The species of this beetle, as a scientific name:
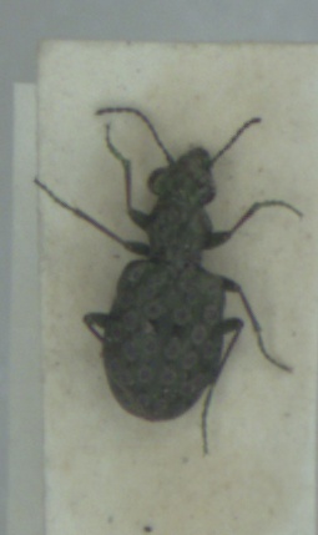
Elaphrus riparius
